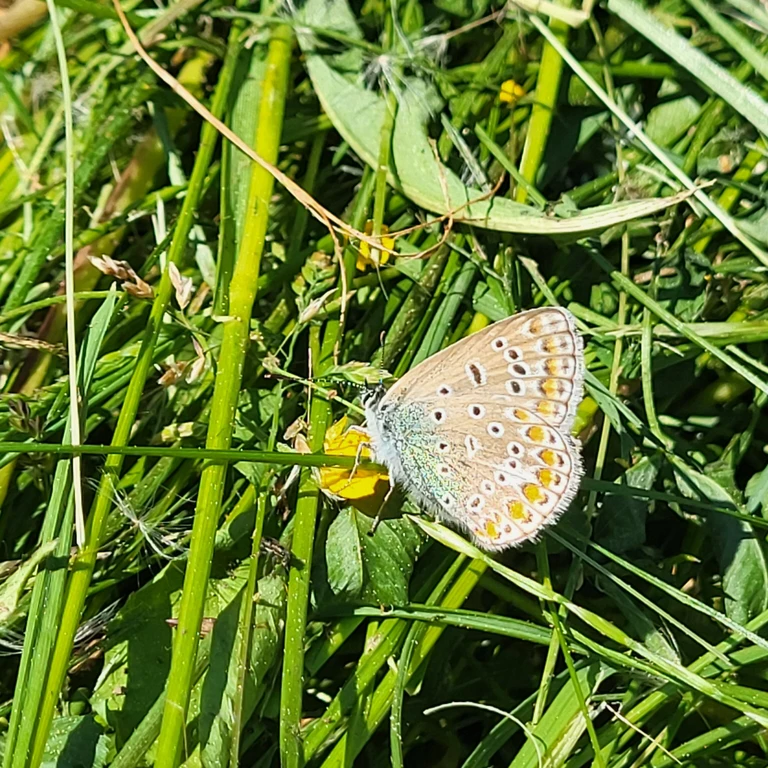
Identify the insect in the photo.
Polyommatus icarus
